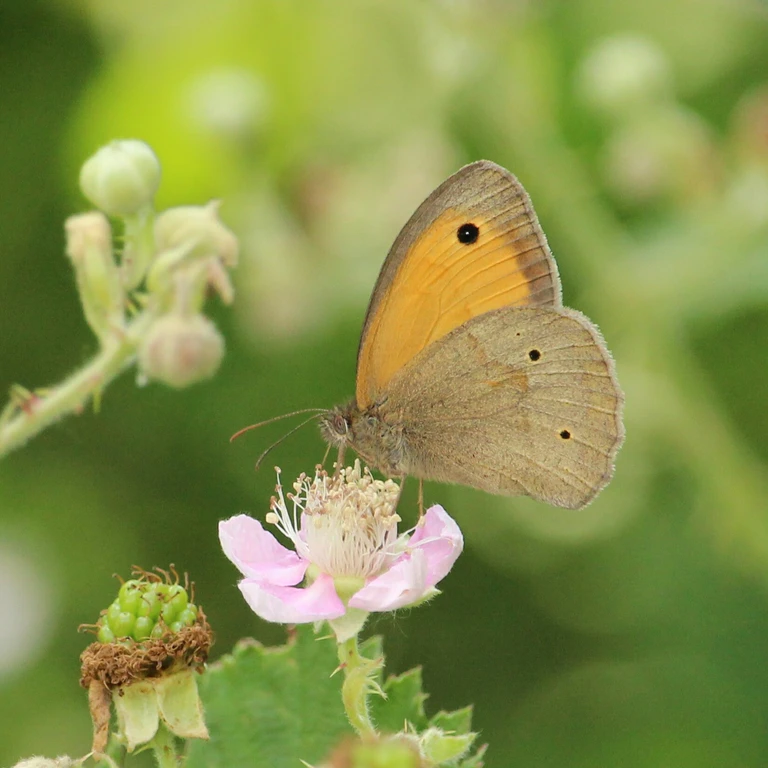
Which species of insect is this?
Maniola jurtina
